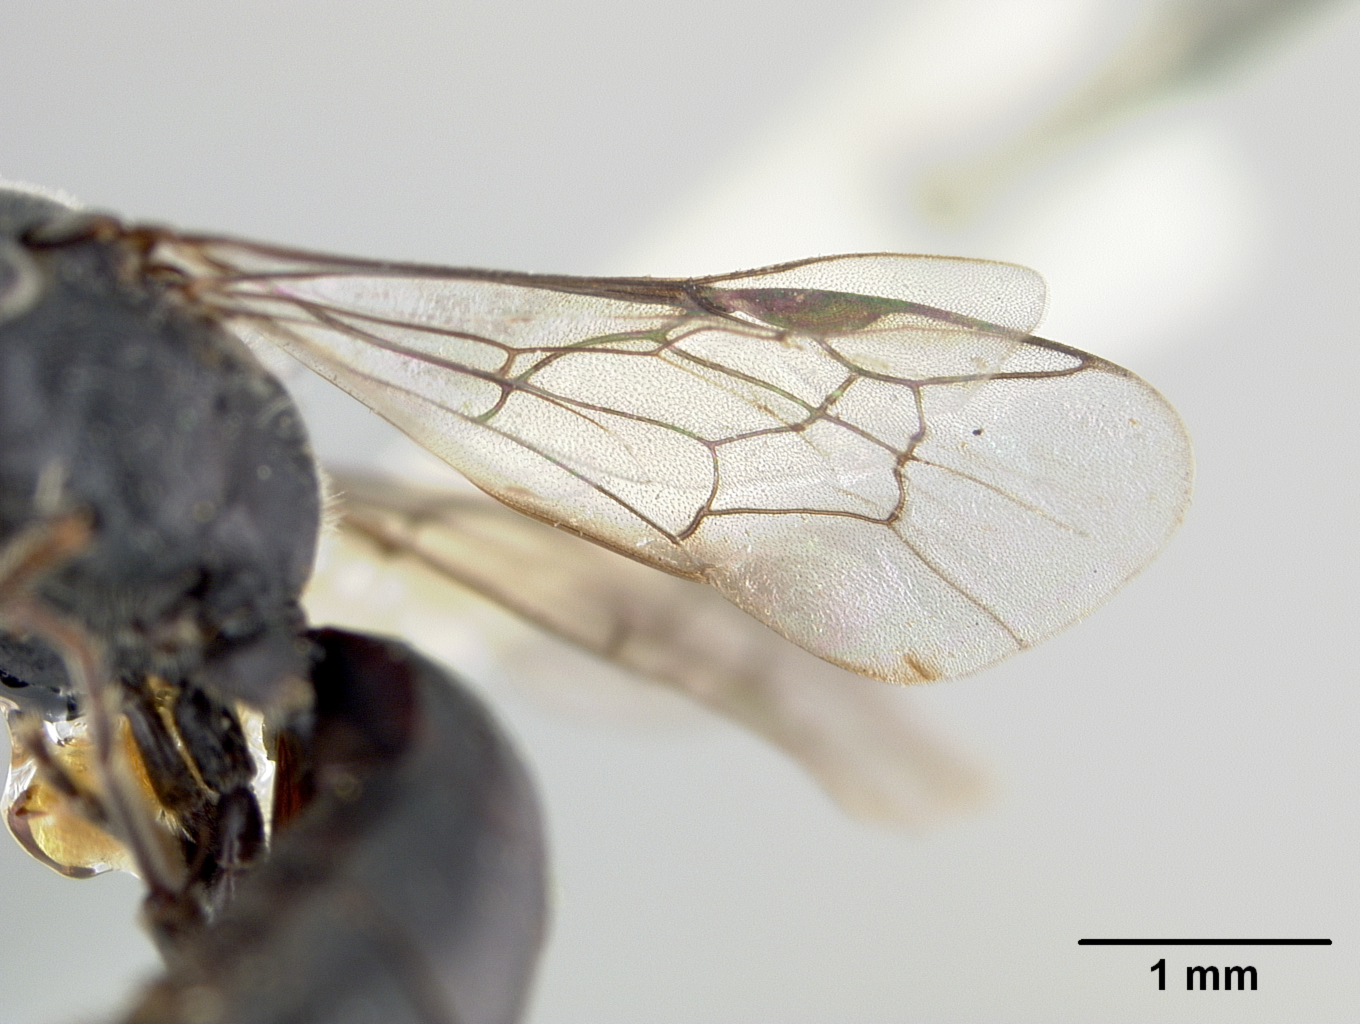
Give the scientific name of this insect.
Prosopis holomelaena
